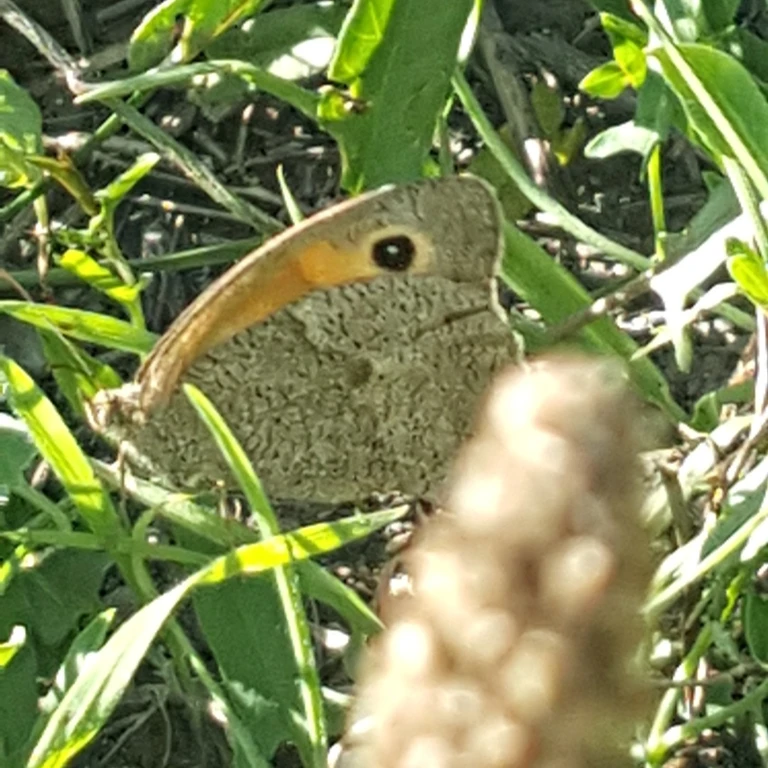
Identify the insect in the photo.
Maniola jurtina
